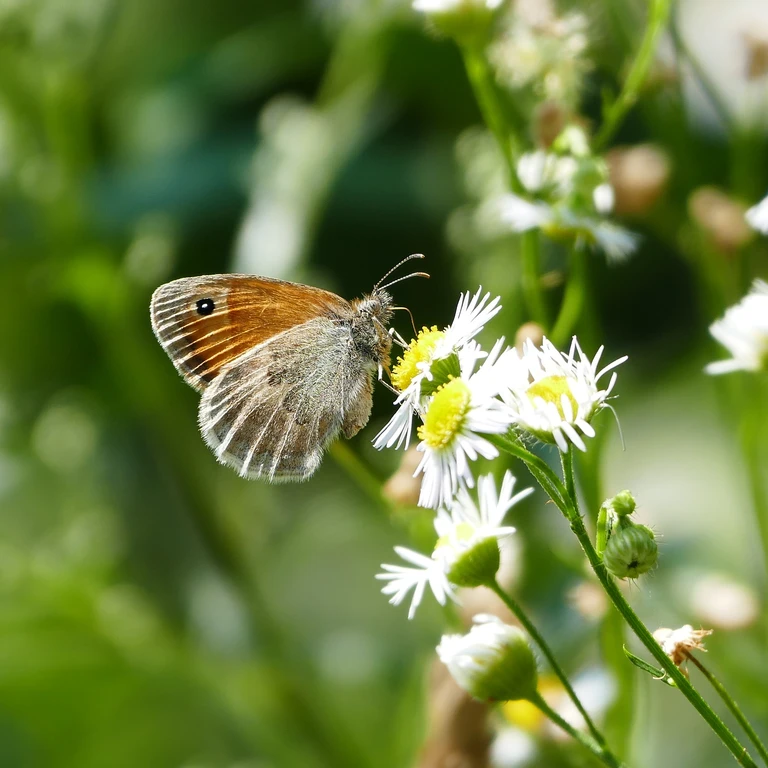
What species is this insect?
Coenonympha pamphilus
